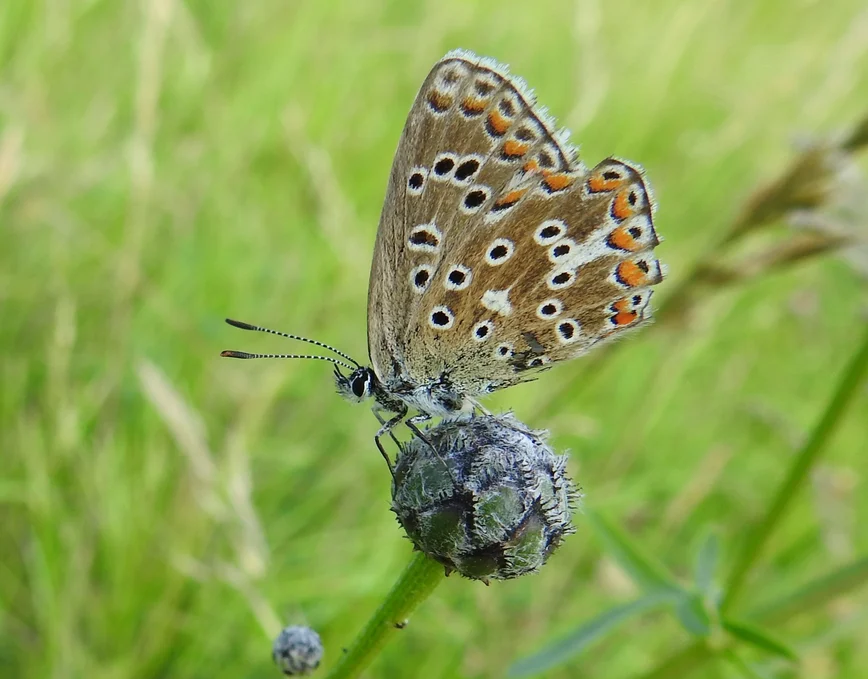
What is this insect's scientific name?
Polyommatus icarus
